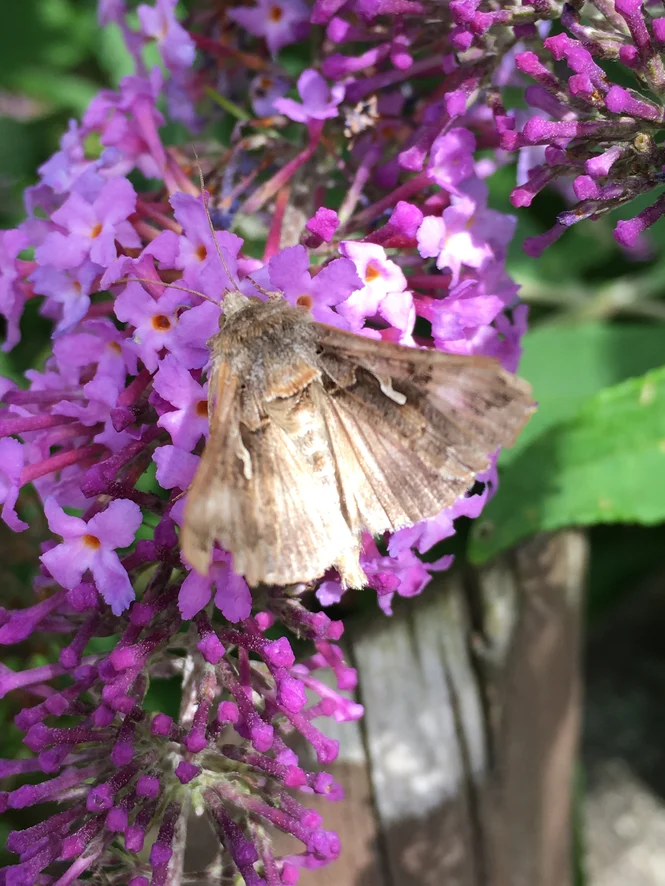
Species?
Autographa gamma
